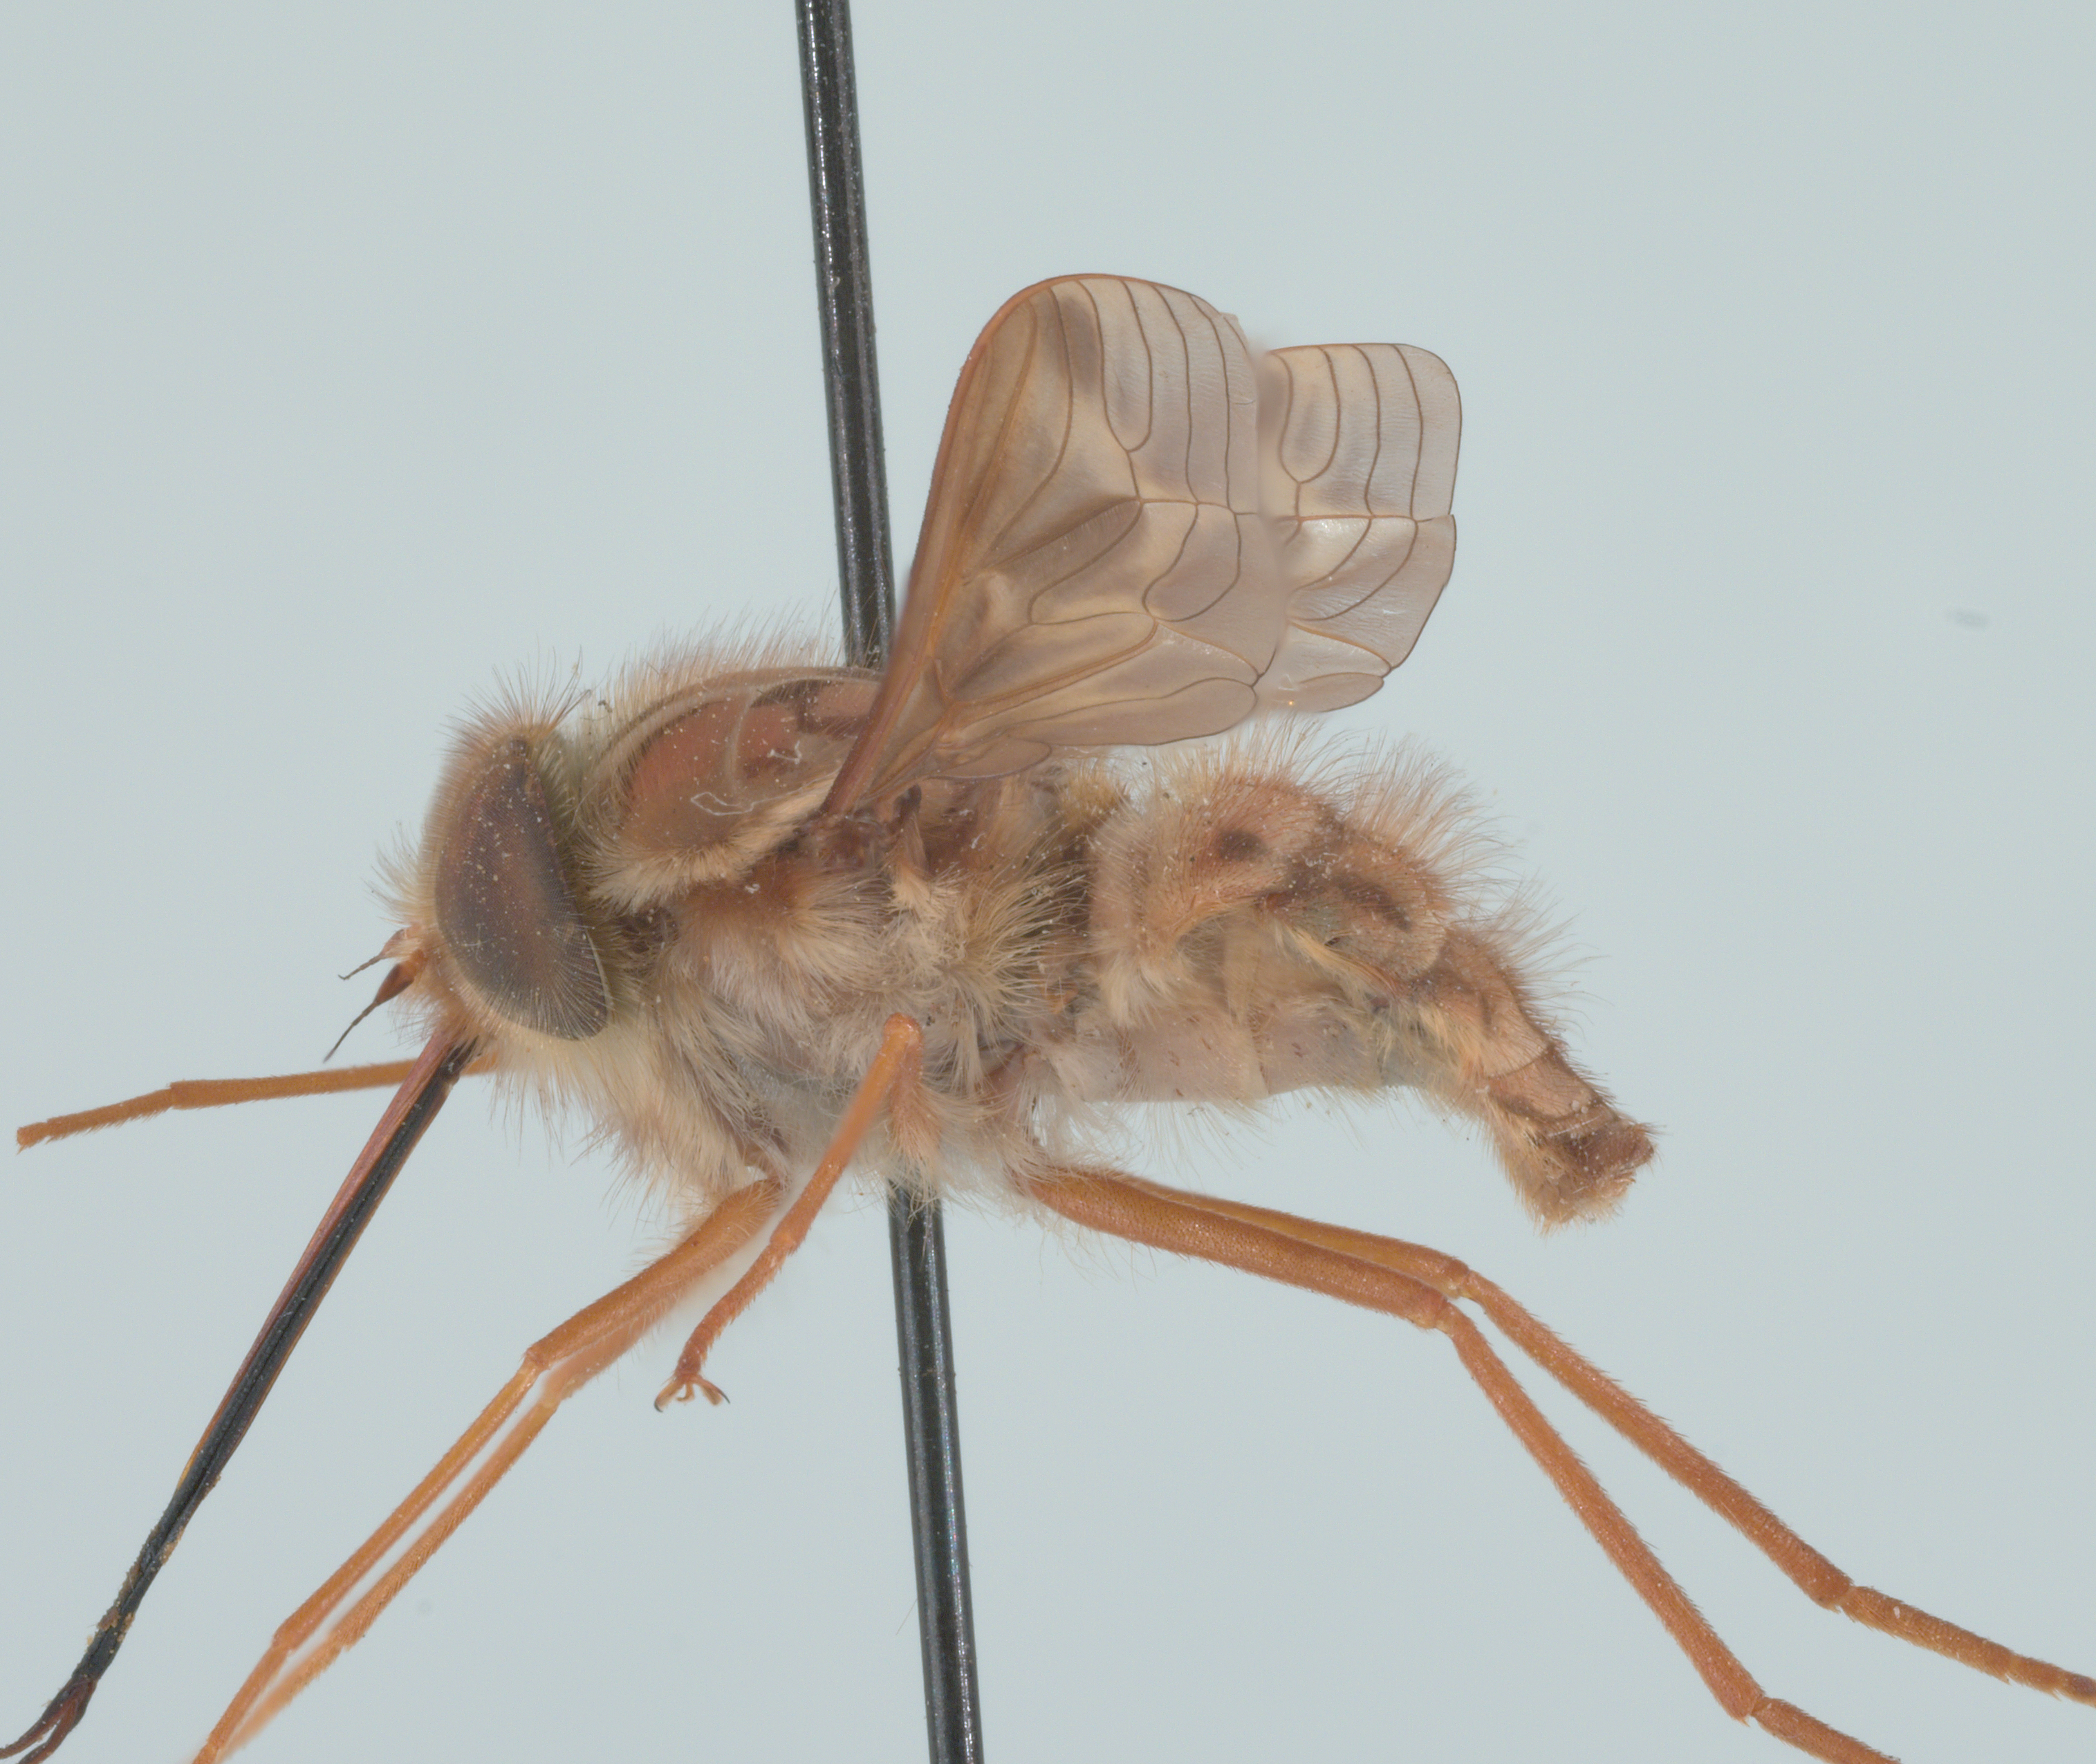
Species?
Hirmoneura nubipennis (also Trichophthalma nubipennis)
